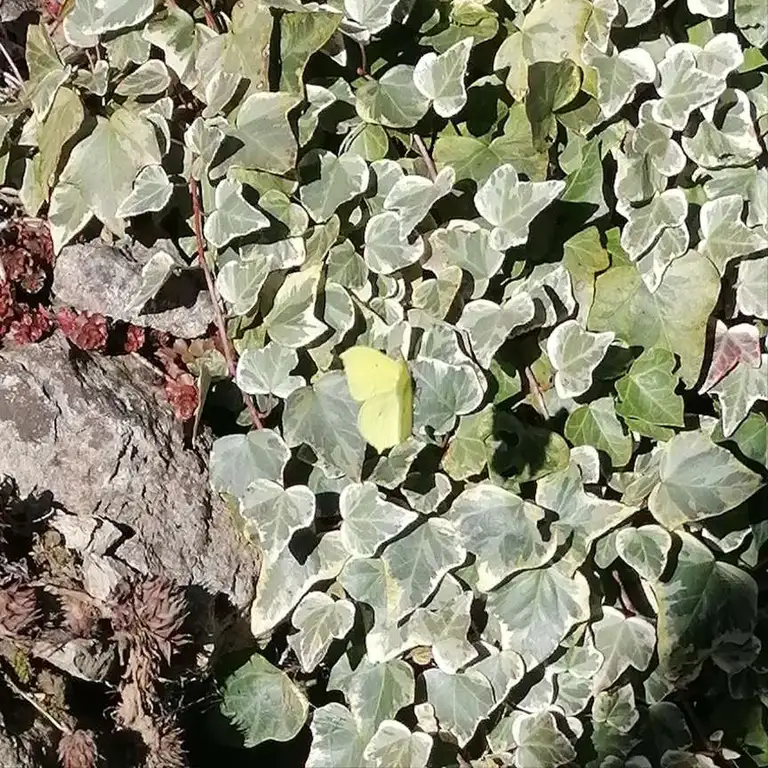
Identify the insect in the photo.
Gonepteryx rhamni
